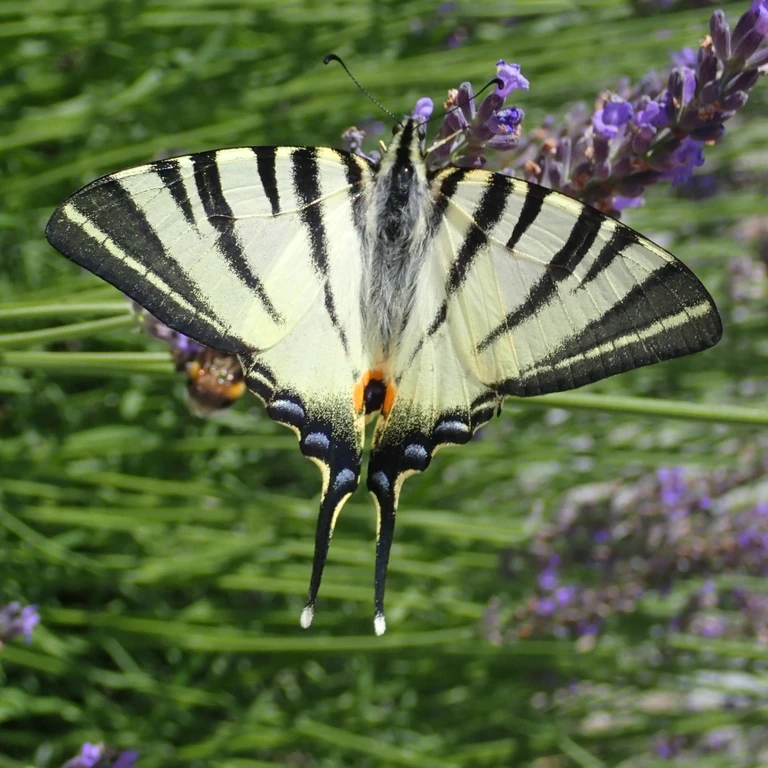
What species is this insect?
Iphiclides podalirius
